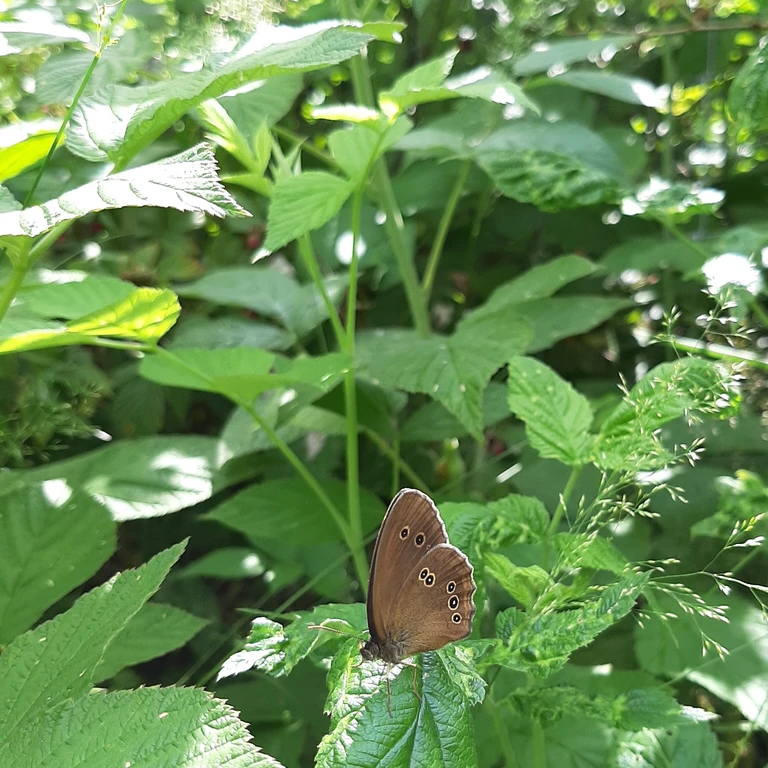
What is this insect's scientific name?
Aphantopus hyperantus
